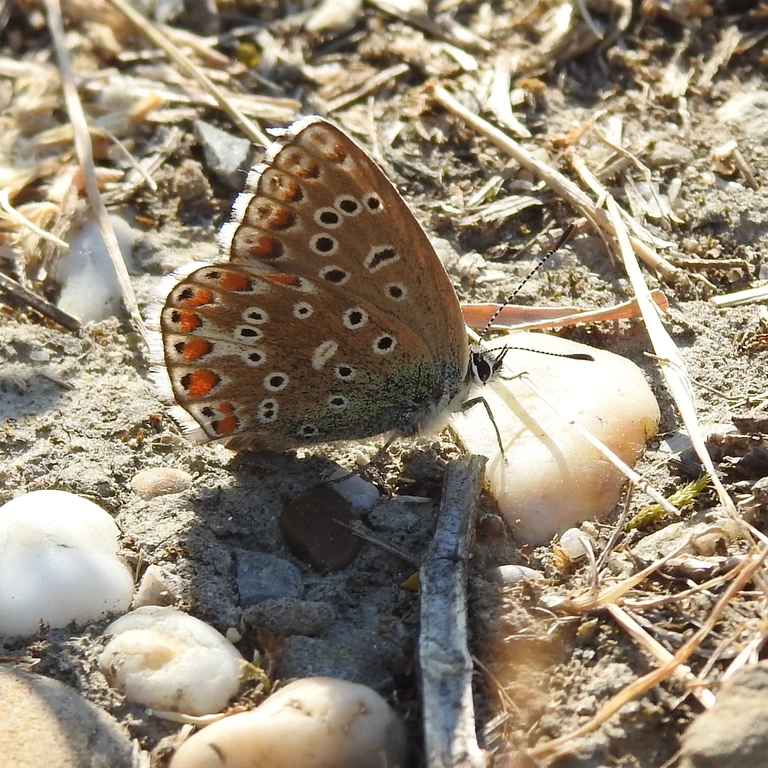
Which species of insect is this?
Lysandra bellargus
